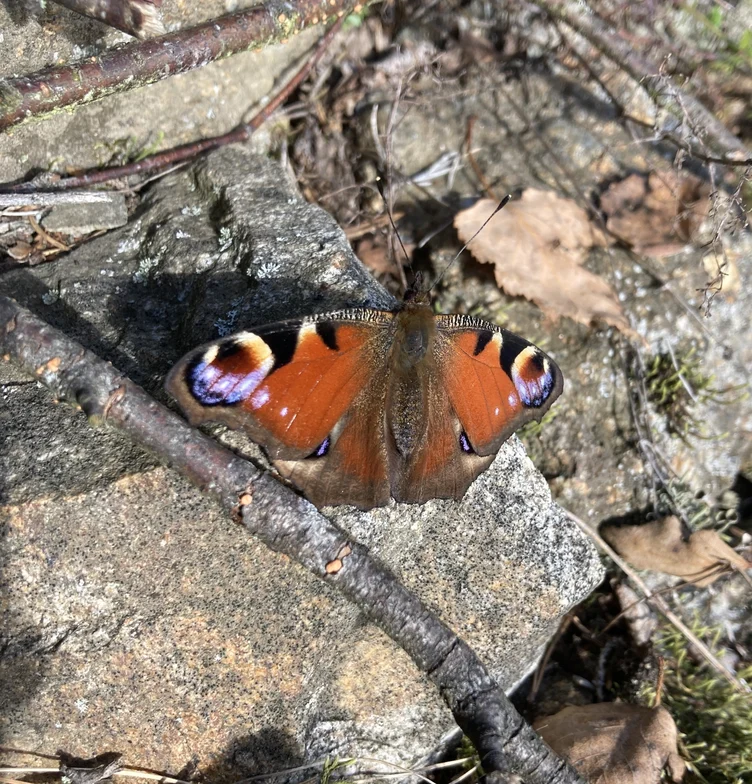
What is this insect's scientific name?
Aglais io
